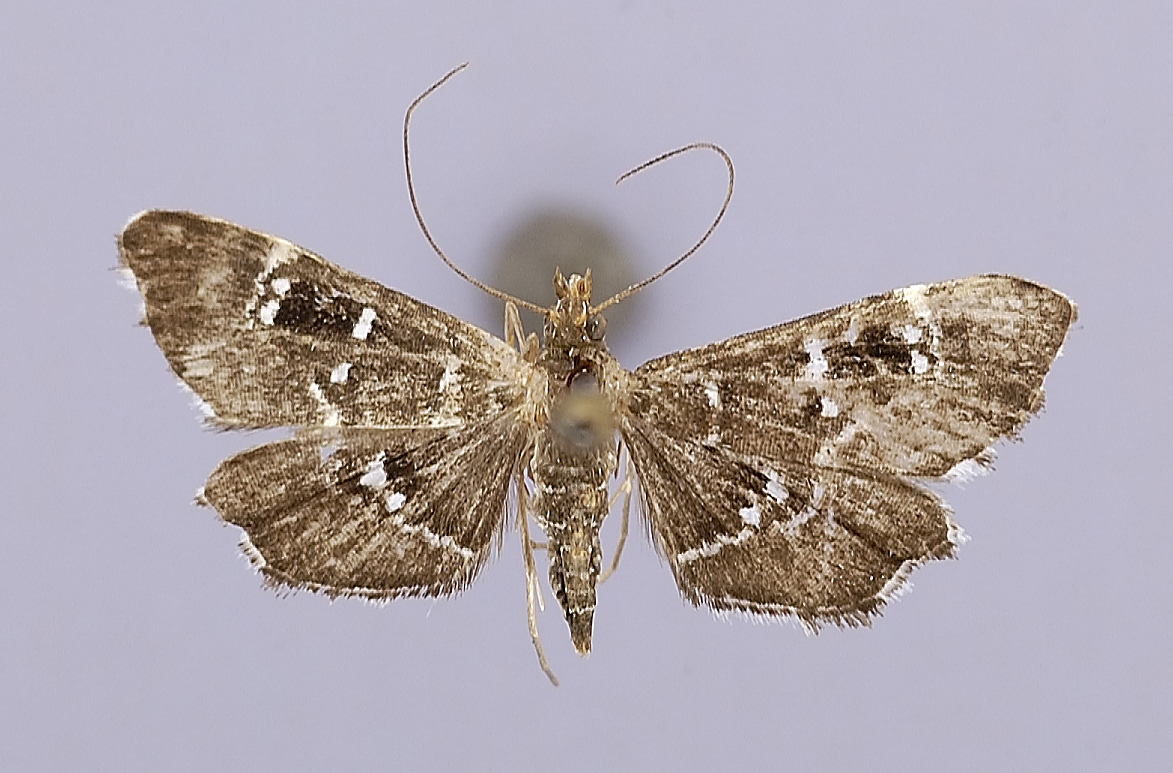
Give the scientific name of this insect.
Diathrausta yunquealis
